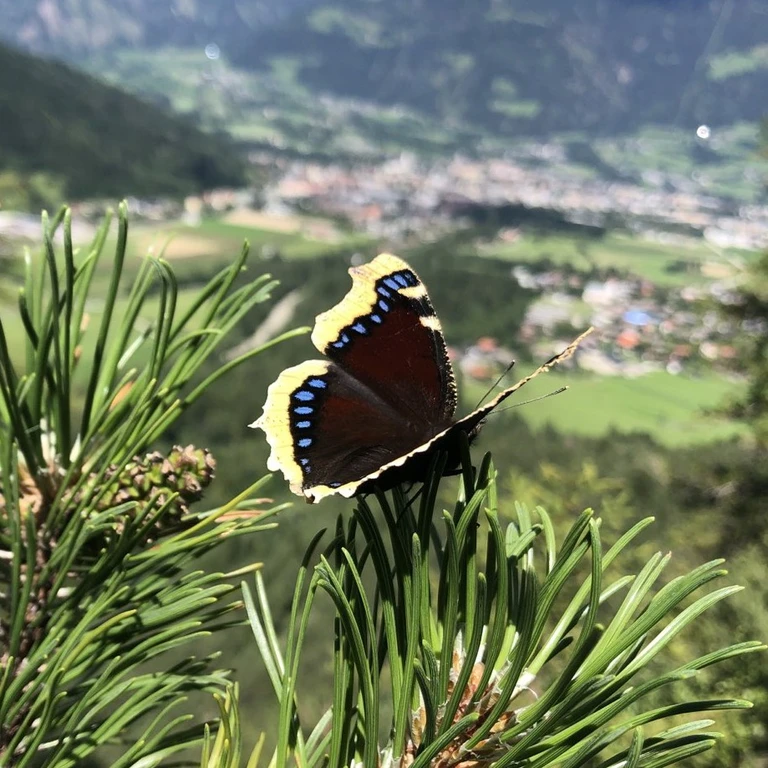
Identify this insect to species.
Nymphalis antiopa
